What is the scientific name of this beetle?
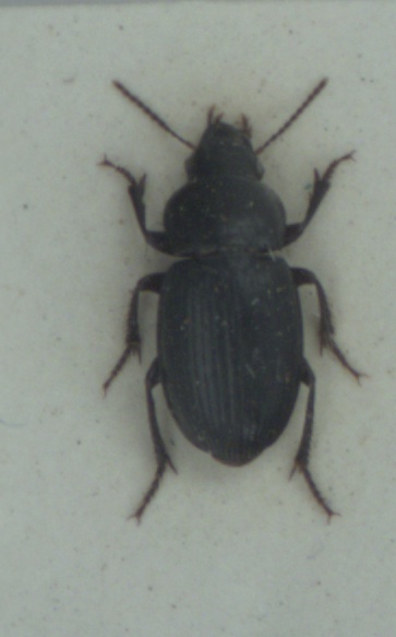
Harpalus neglectus
